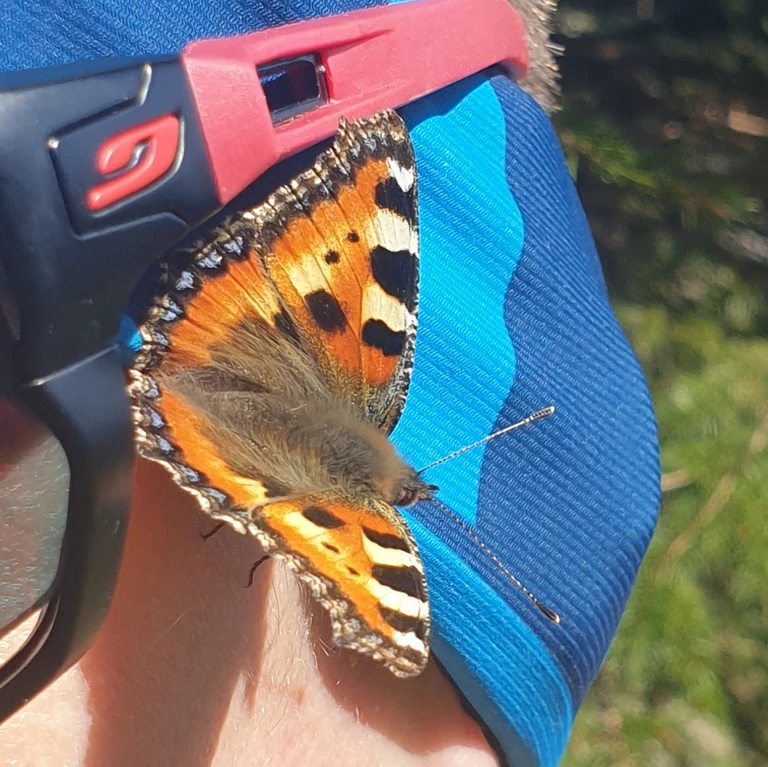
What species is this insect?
Aglais urticae
